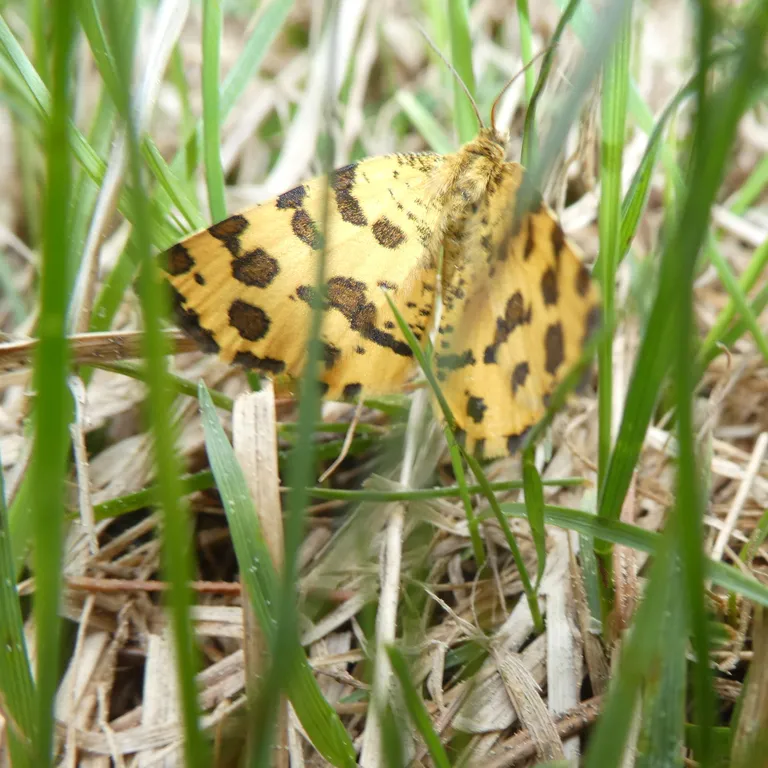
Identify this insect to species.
Pseudopanthera macularia
